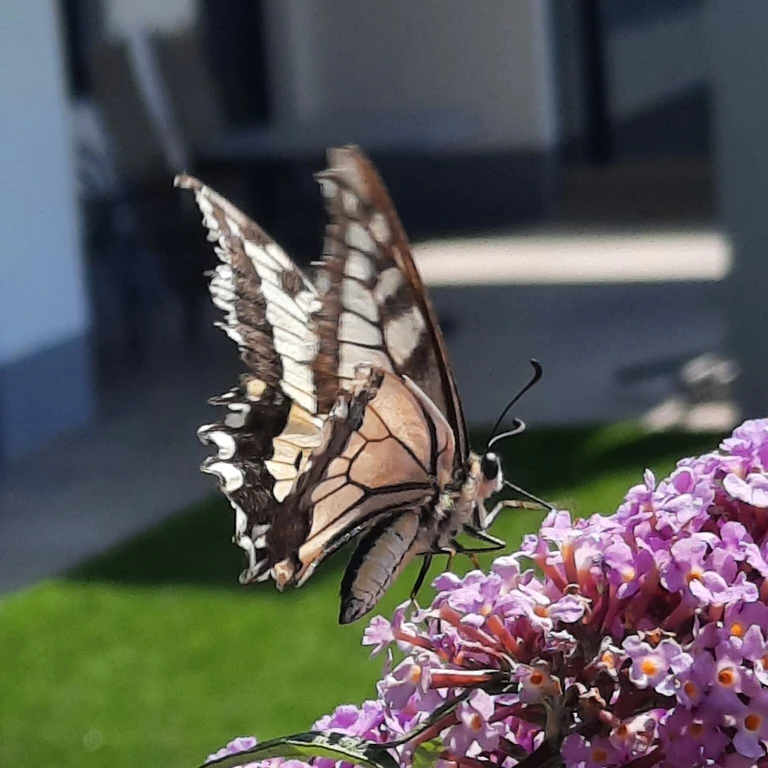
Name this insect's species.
Papilio machaon
